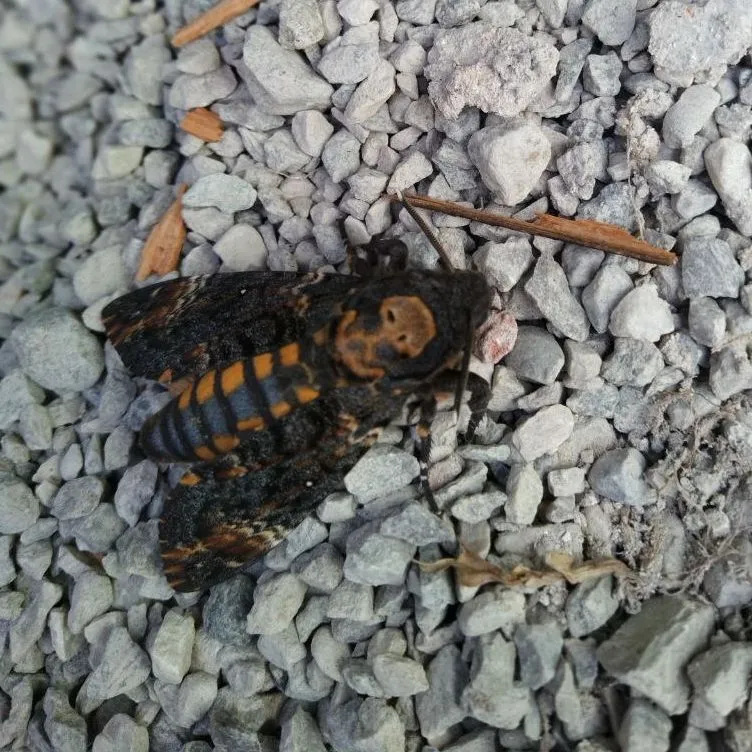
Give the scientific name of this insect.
Acherontia atropos
